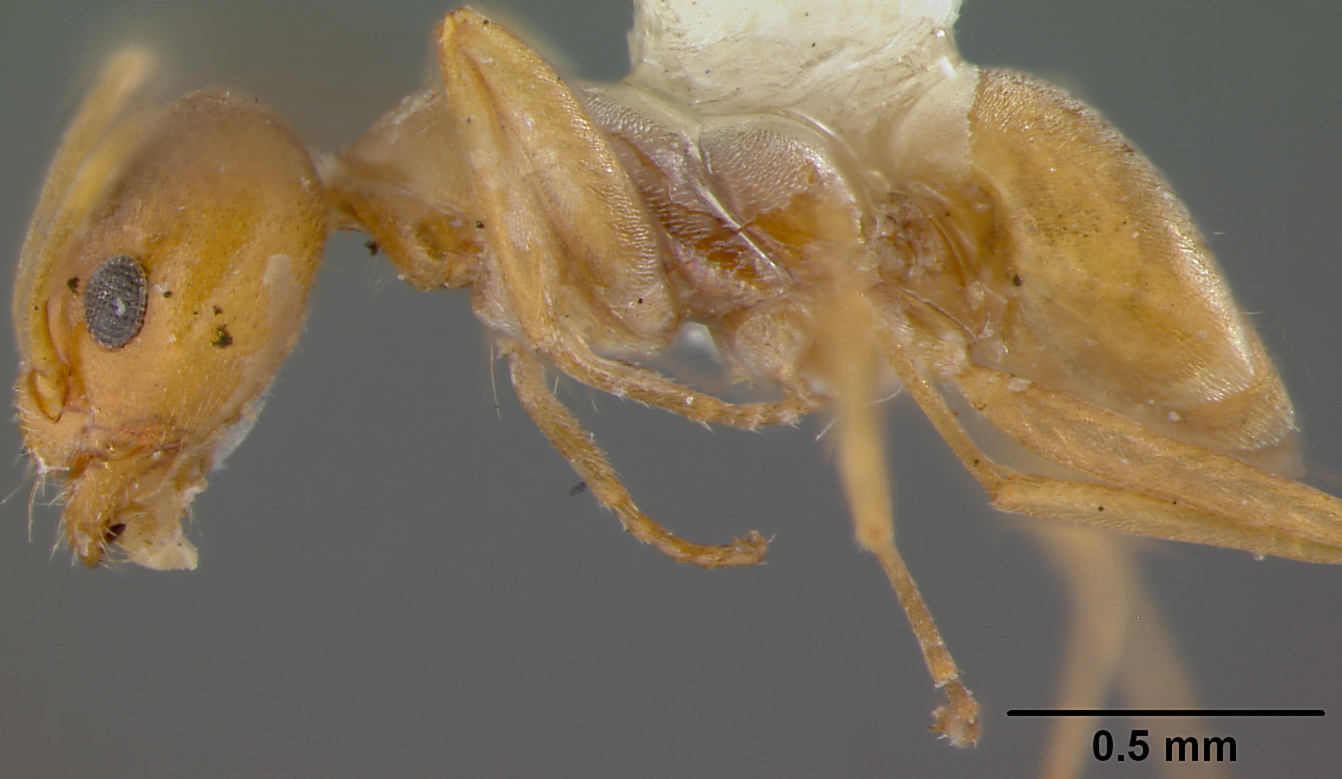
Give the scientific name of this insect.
Forelius foetidus
